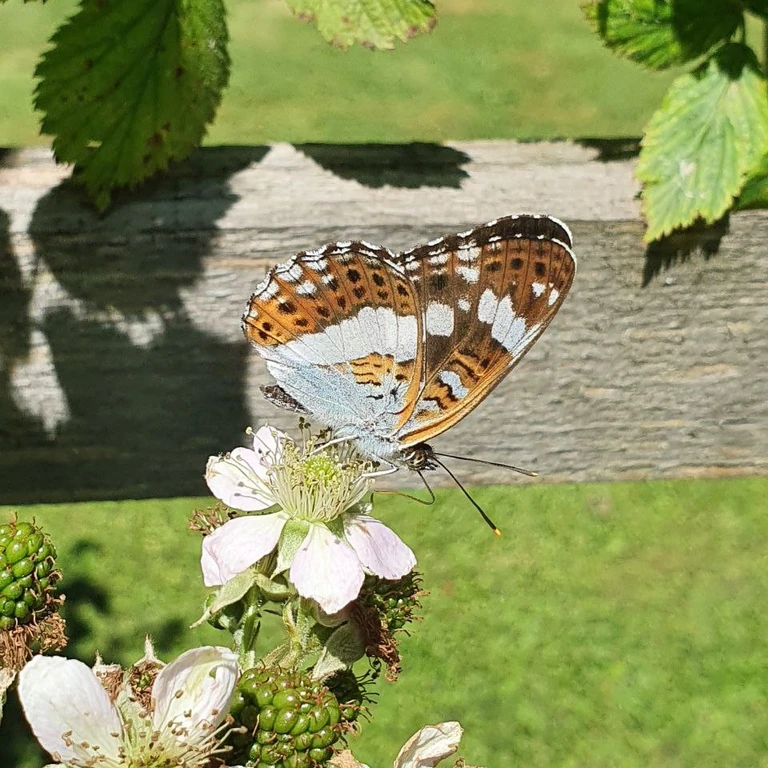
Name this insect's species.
Limenitis camilla (also Ladoga camilla)
